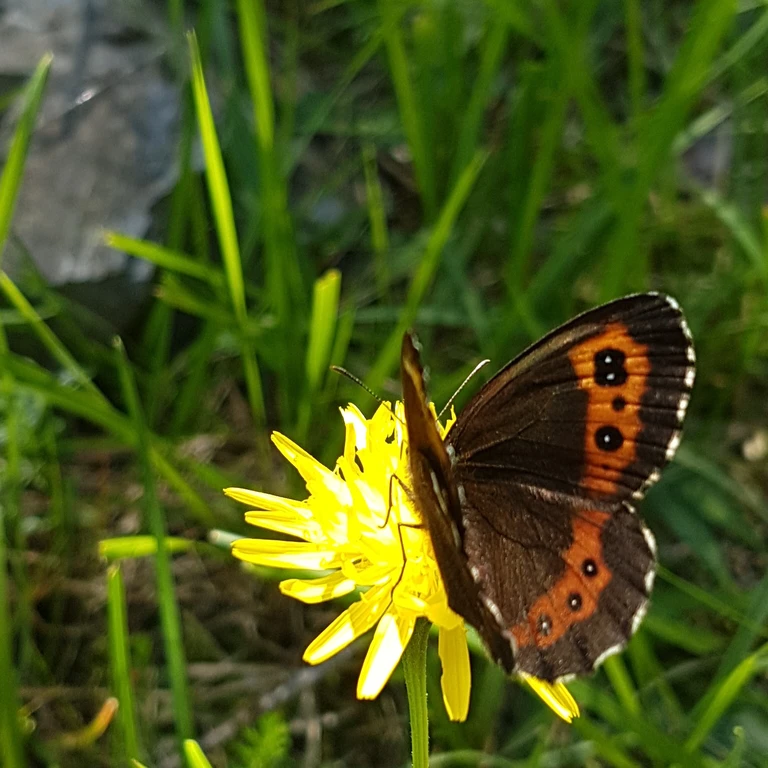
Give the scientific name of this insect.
Erebia ligea
